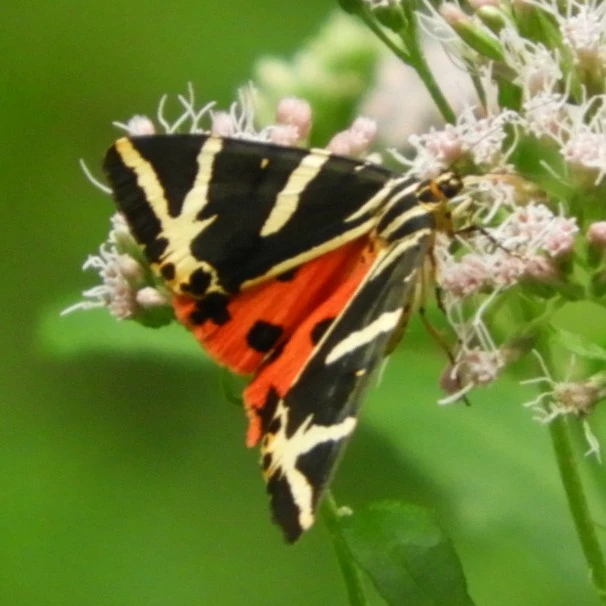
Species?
Euplagia quadripunctaria
